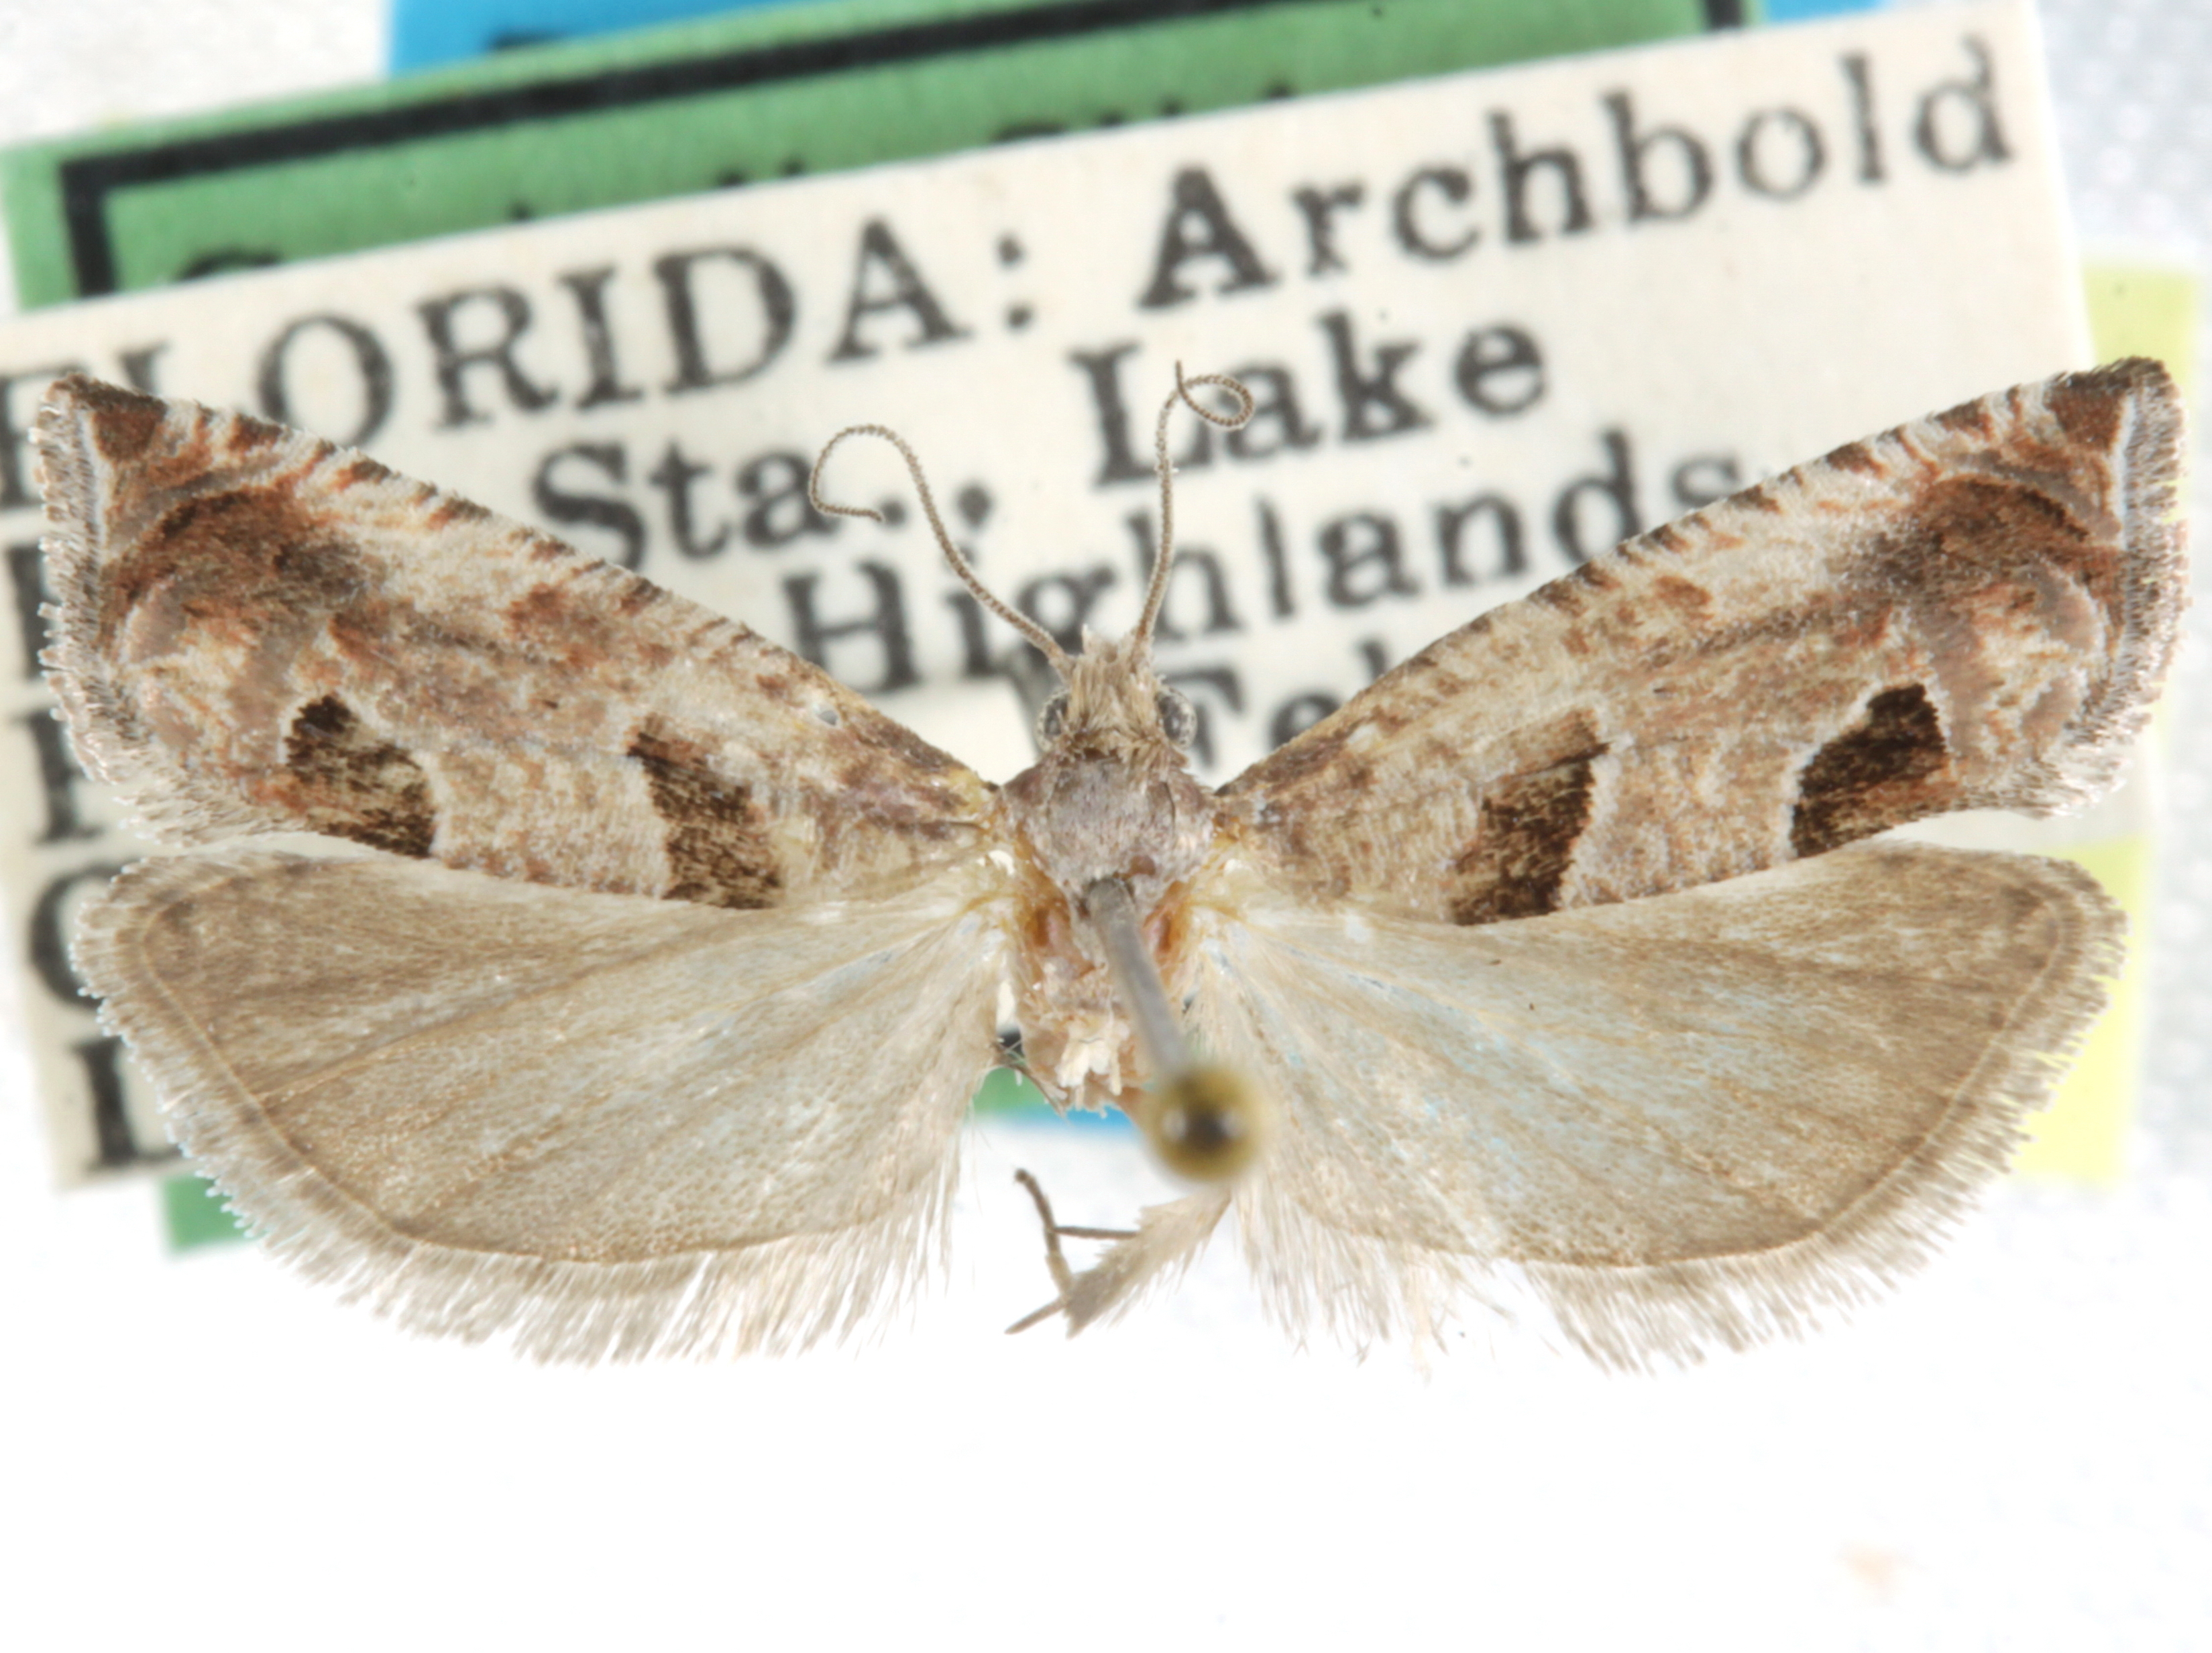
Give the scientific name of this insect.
Pelochrista floridensis
